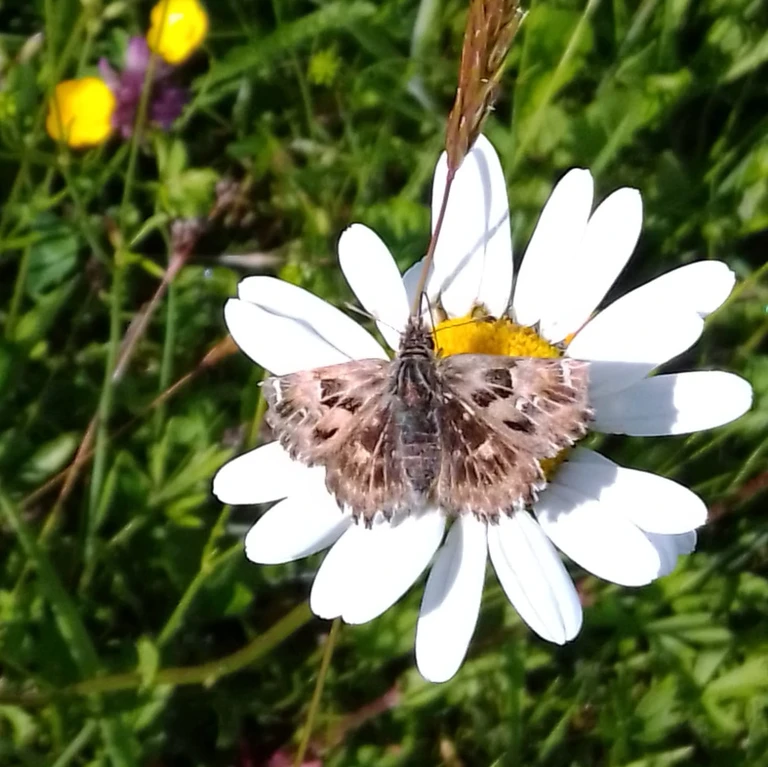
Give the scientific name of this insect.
Carcharodus alceae
